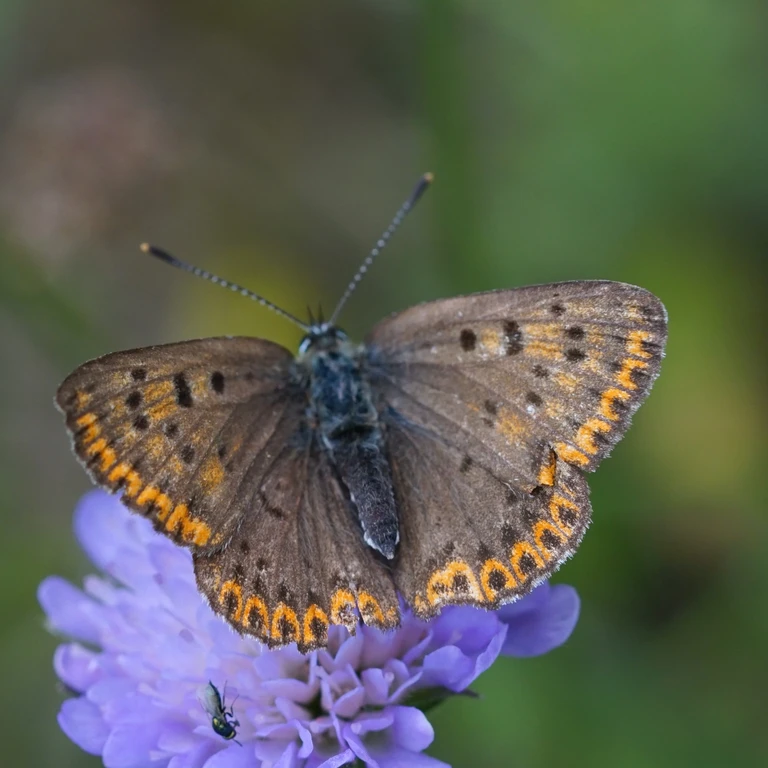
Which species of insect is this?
Lycaena tityrus (also Loweia tityrus)
